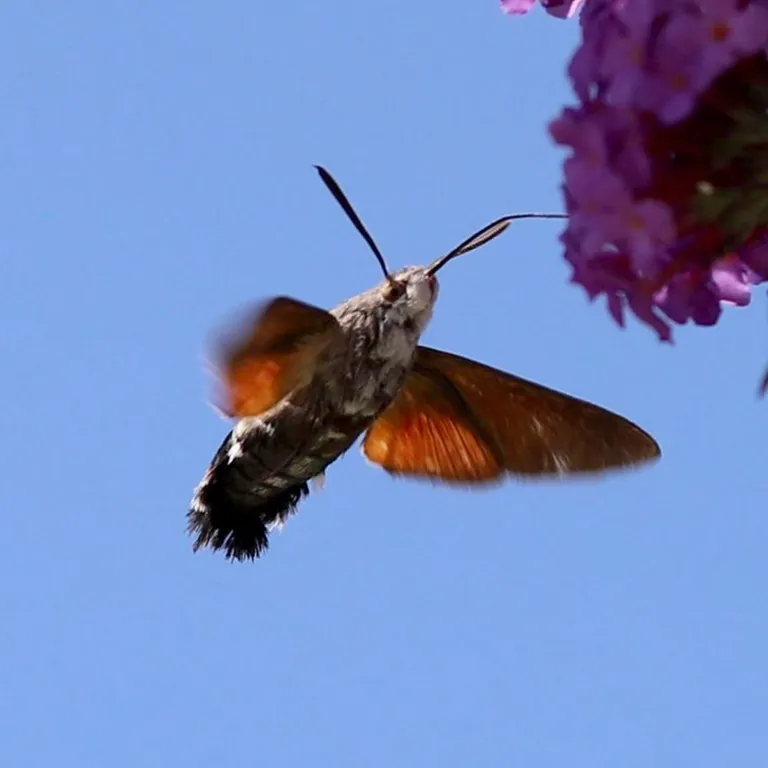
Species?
Macroglossum stellatarum
